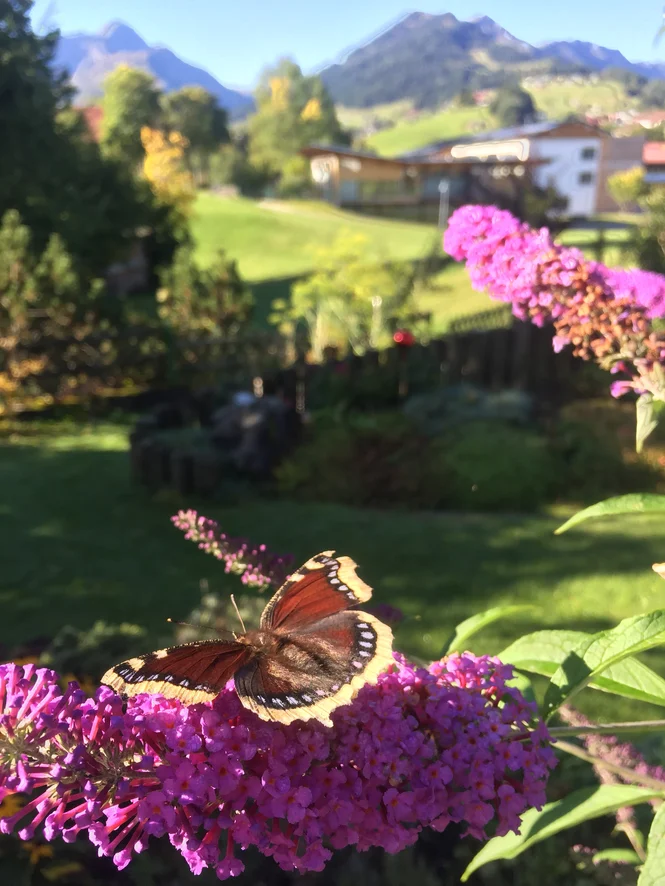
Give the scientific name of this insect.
Nymphalis antiopa
